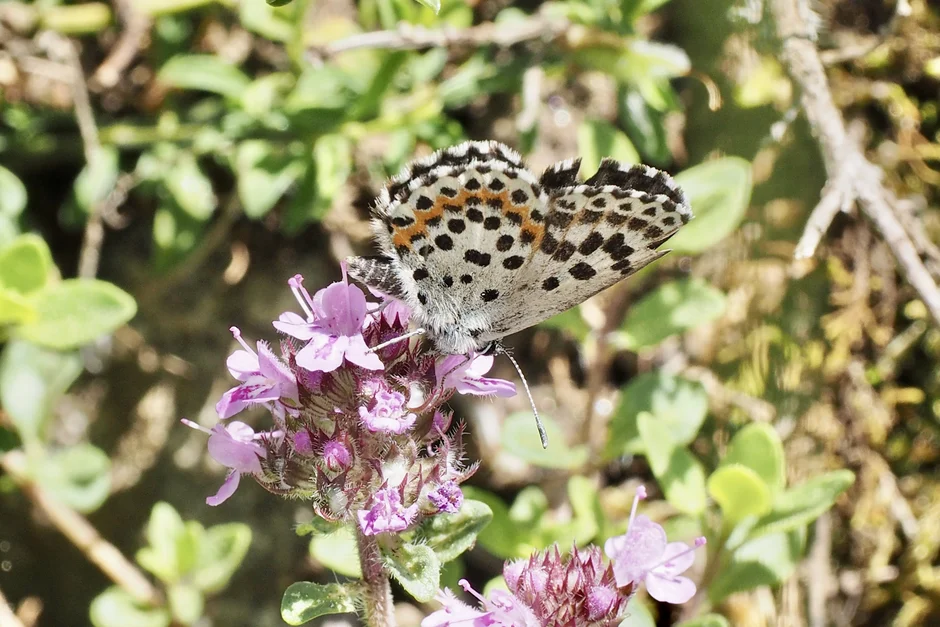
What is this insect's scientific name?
Scolitantides orion
